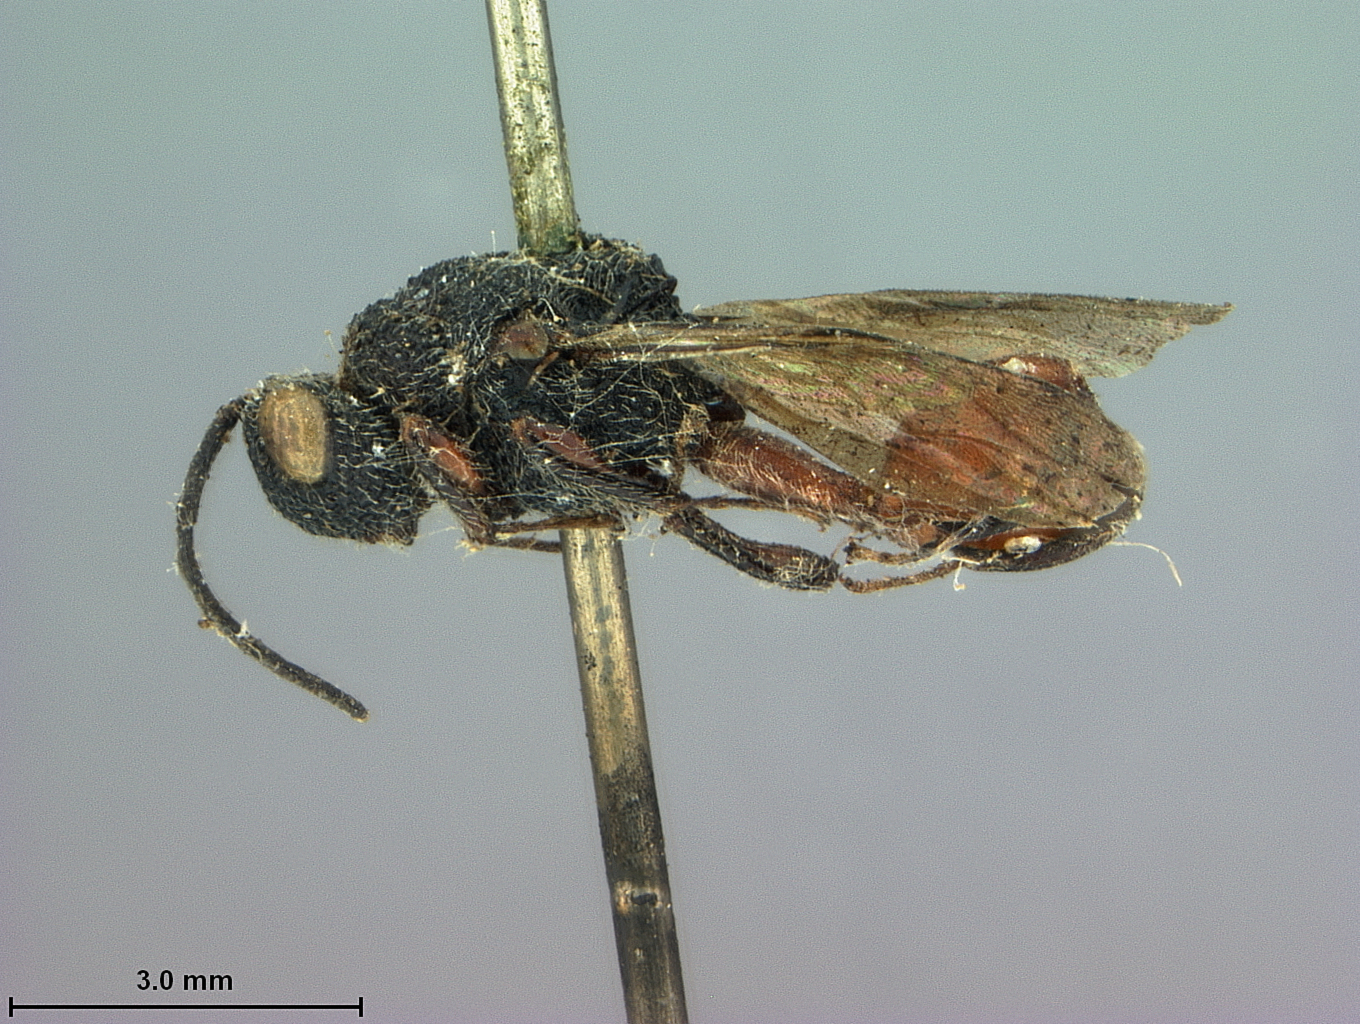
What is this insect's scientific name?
Smicra gigantea
